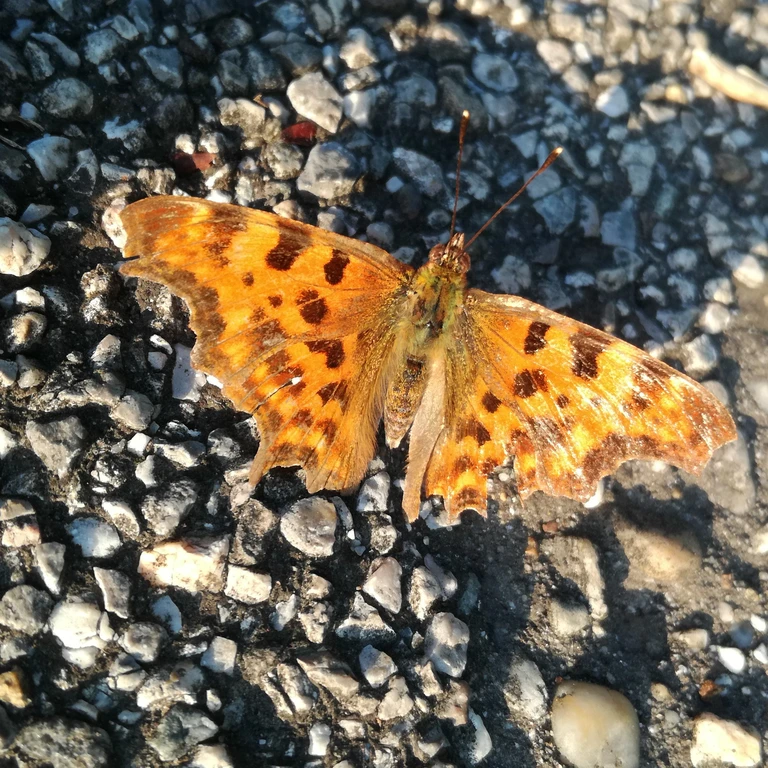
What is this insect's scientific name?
Polygonia c-album
